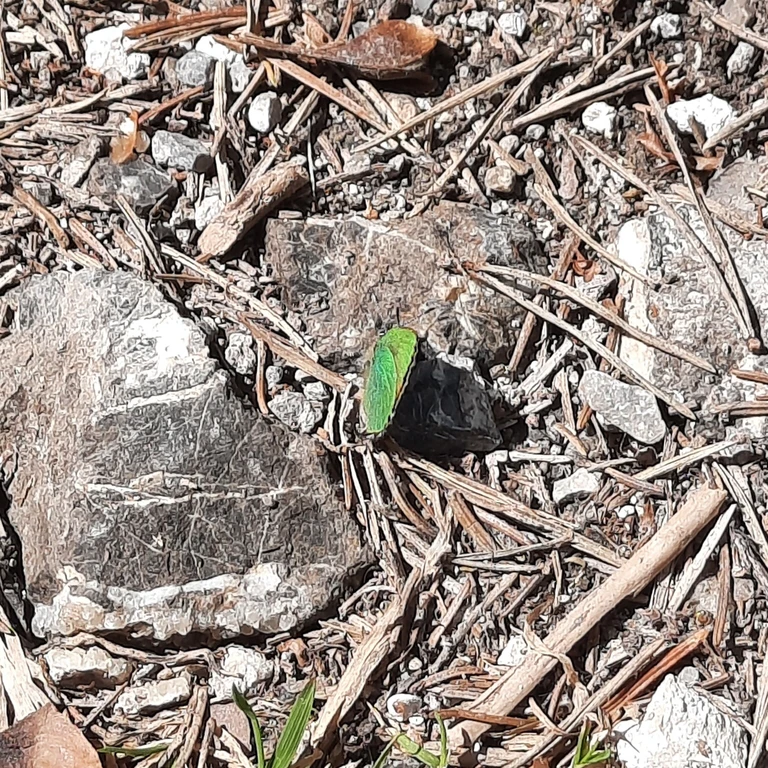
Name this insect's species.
Callophrys rubi
